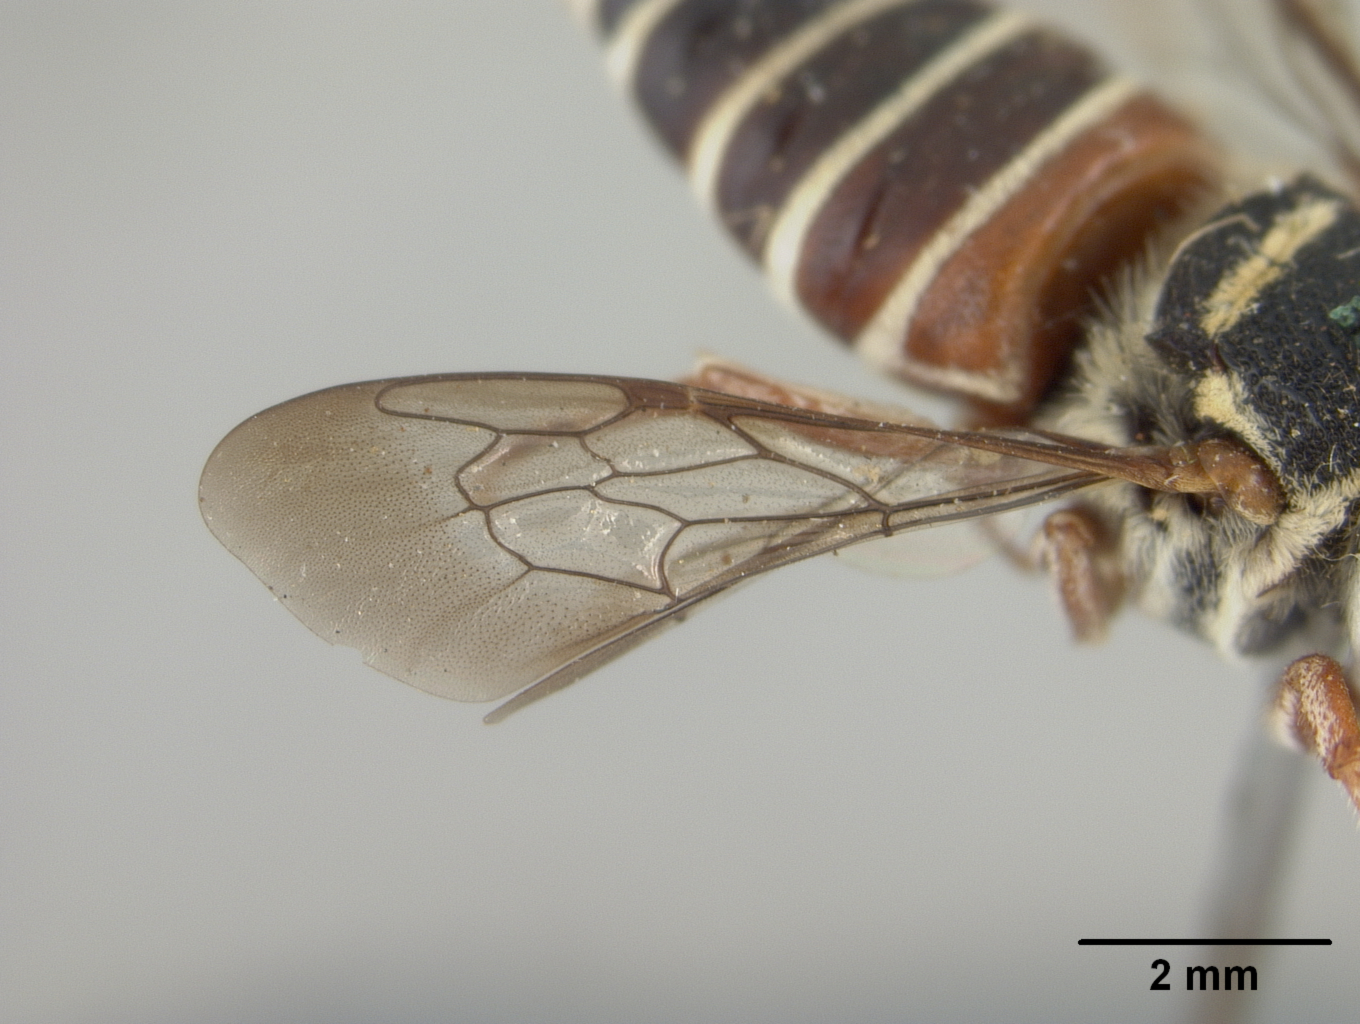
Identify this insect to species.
Coelioxys slossoni
